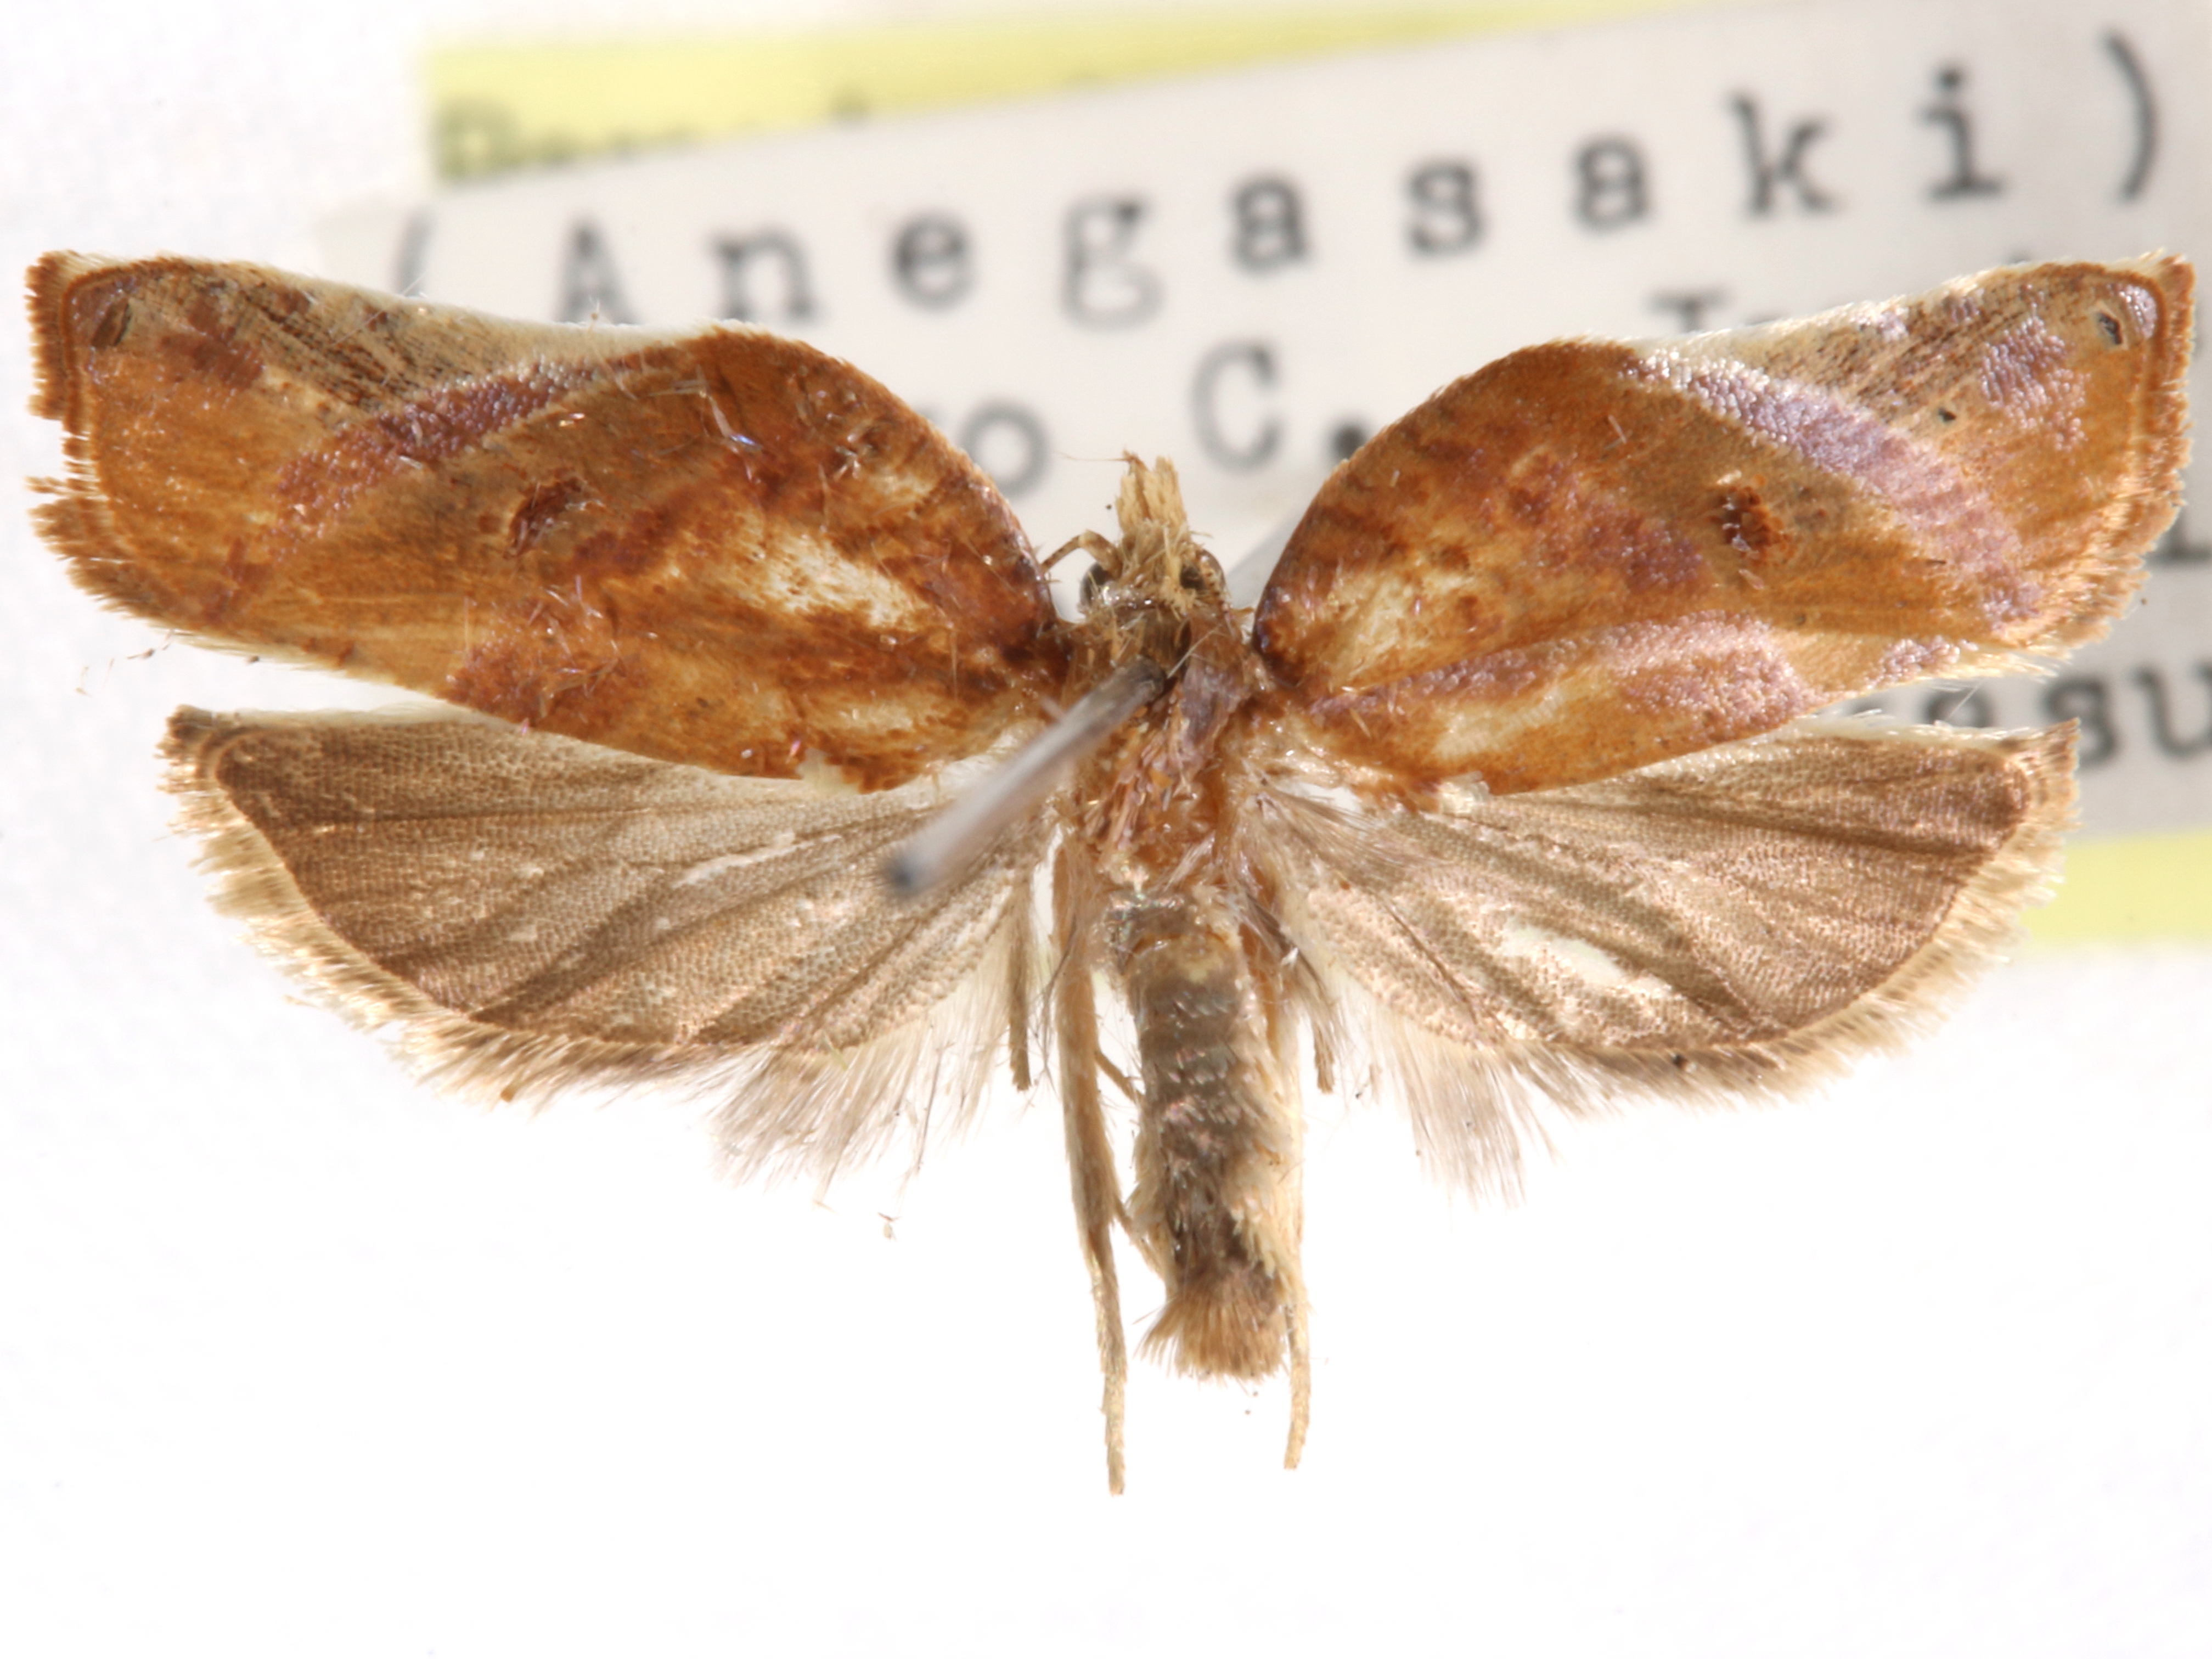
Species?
Acleris delicatana
